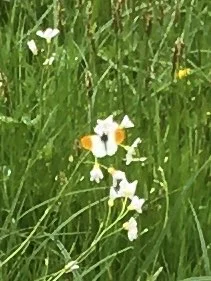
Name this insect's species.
Anthocharis cardamines
